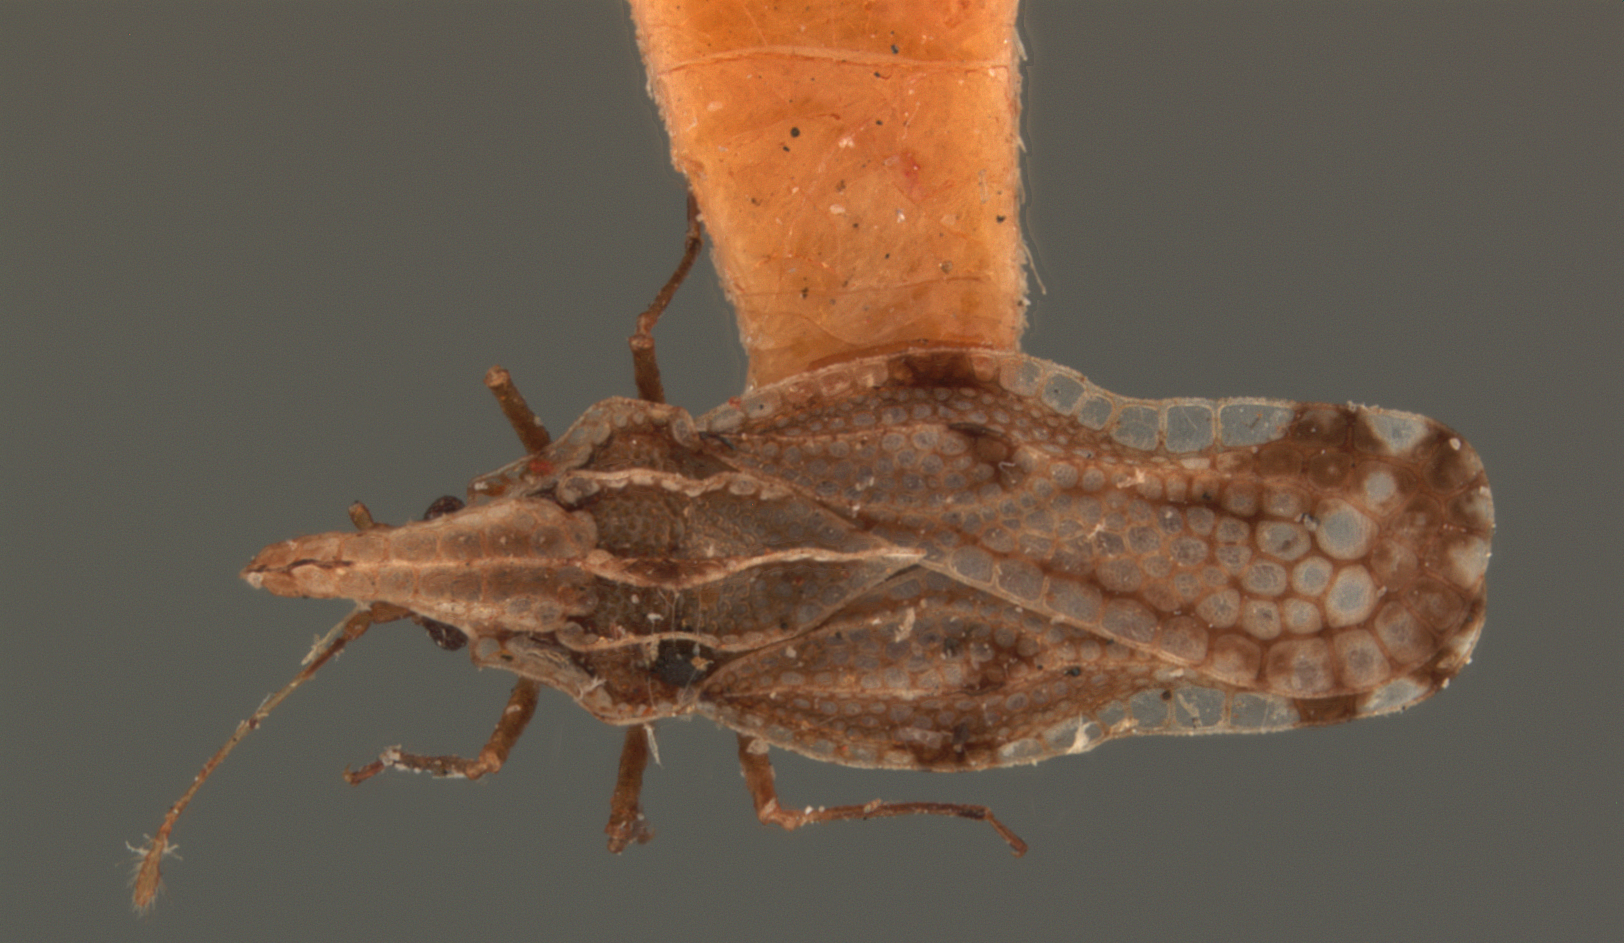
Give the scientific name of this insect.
Corythaica constricta
